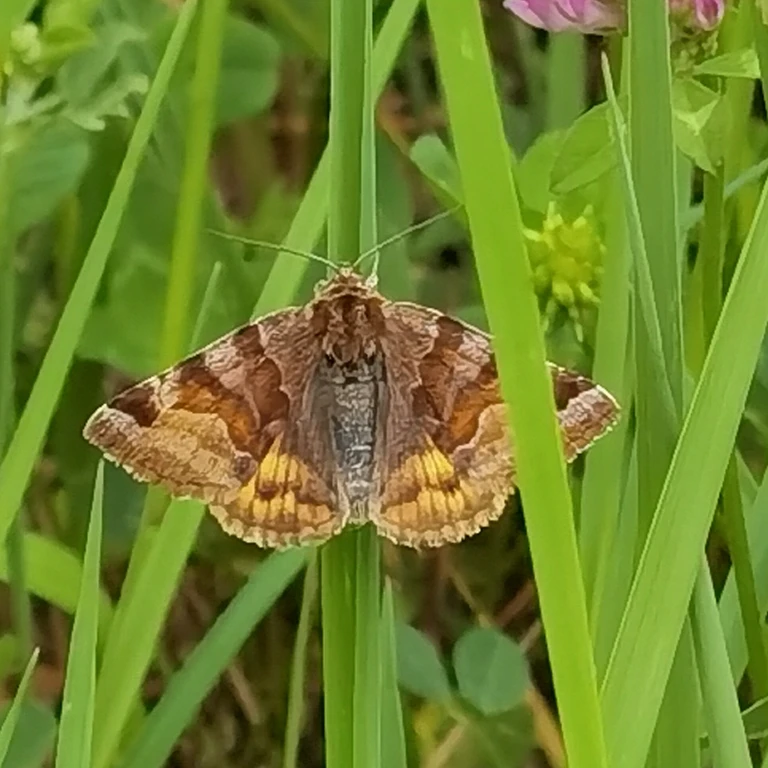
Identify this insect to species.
Euclidia glyphica
